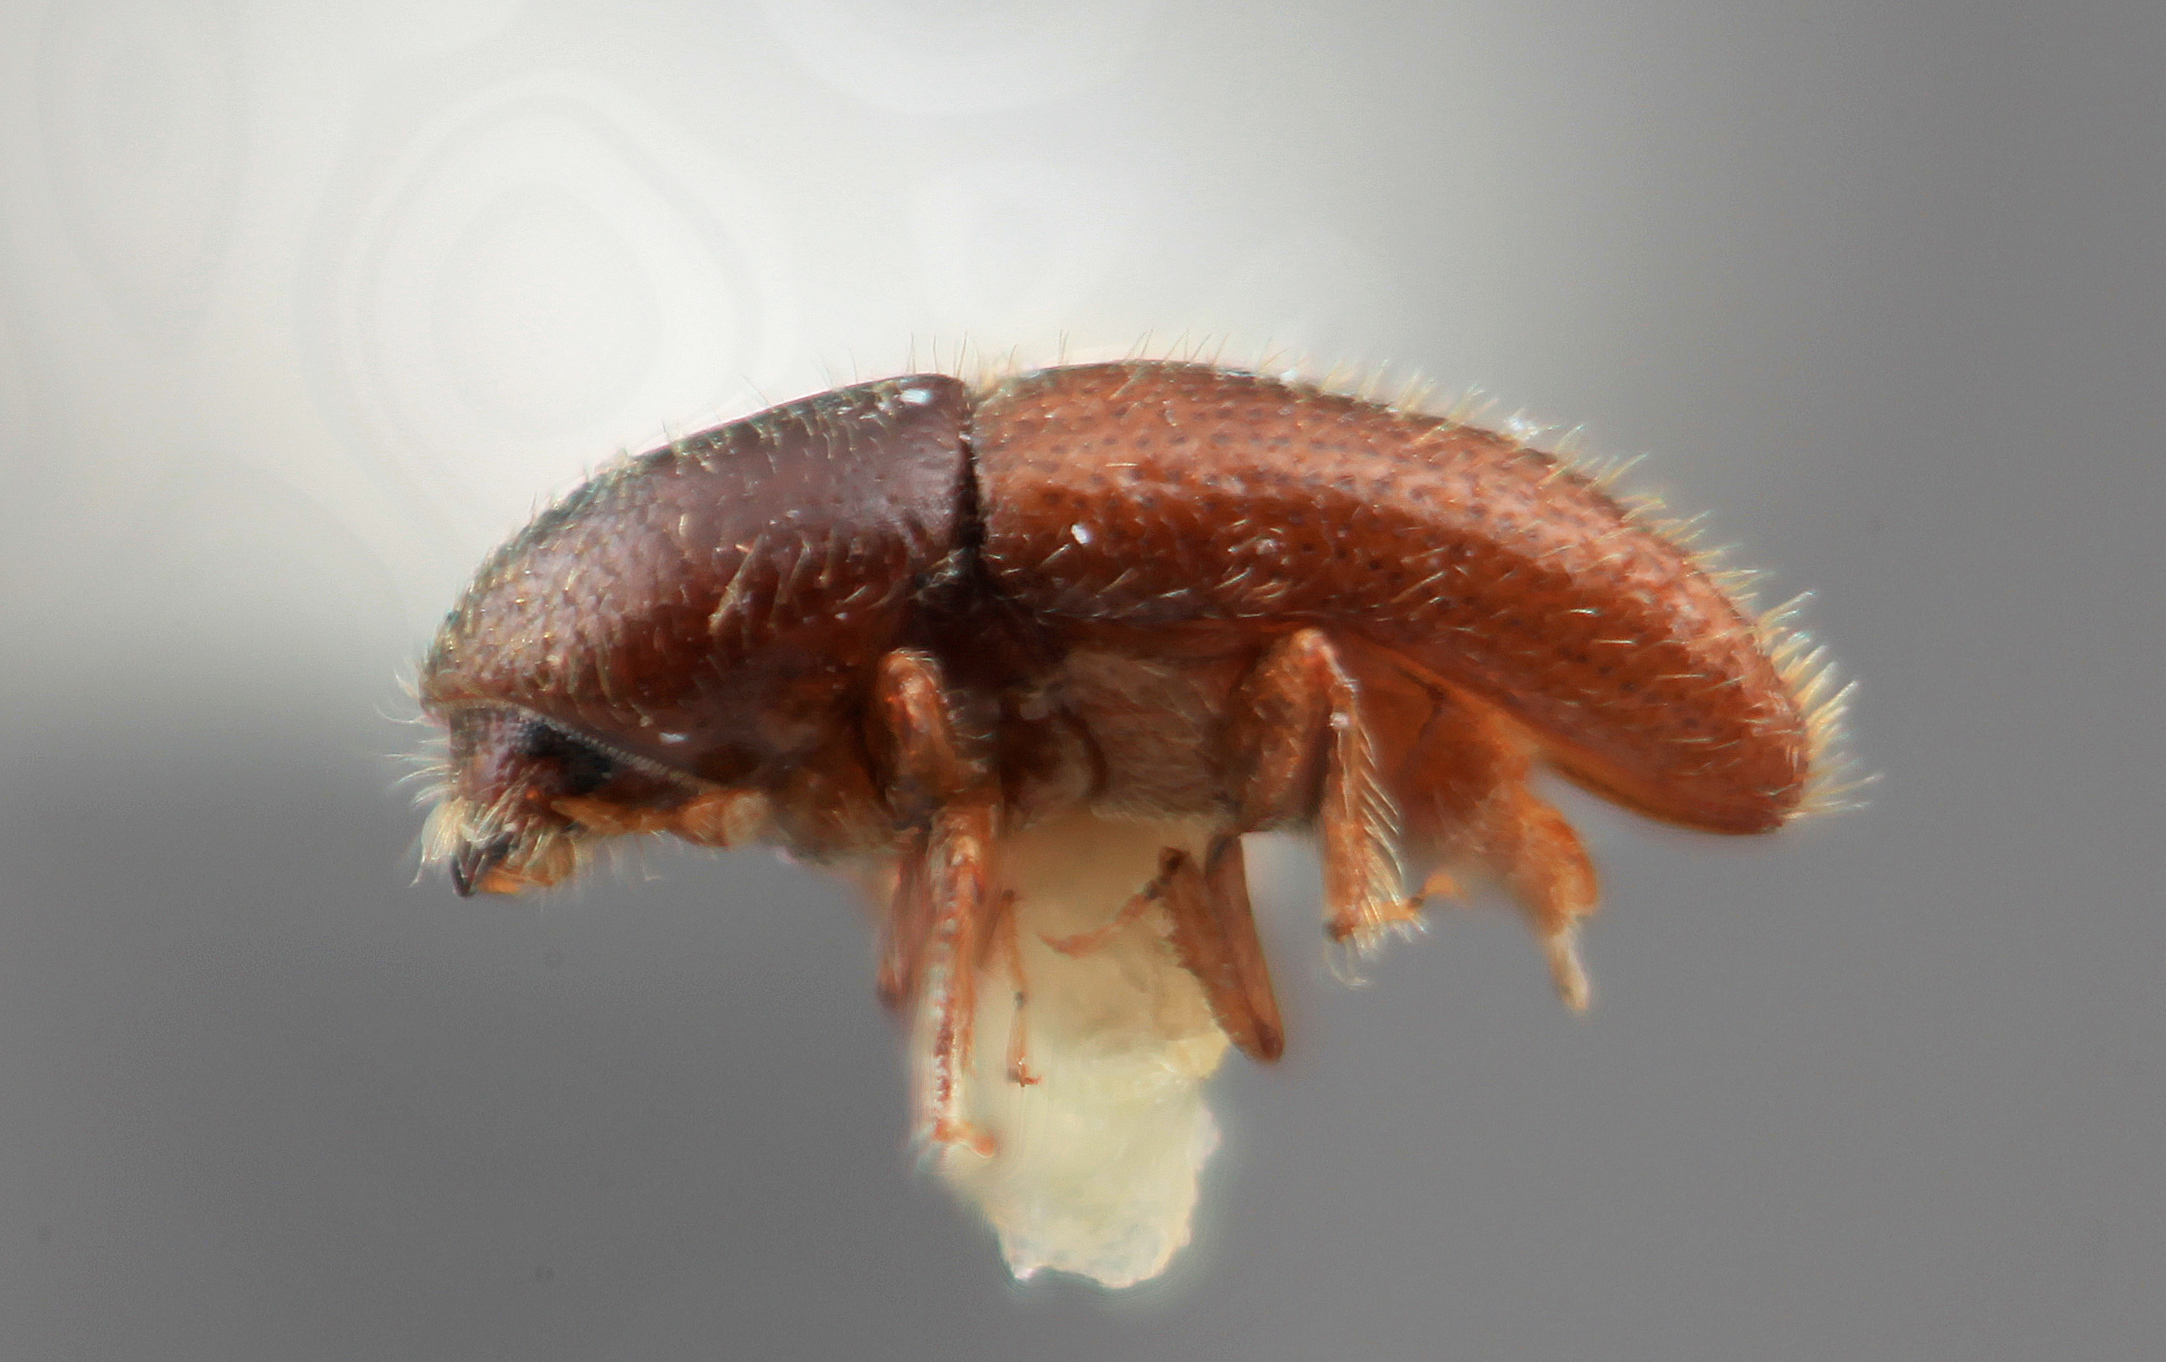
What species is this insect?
Xyleborinus protinus
